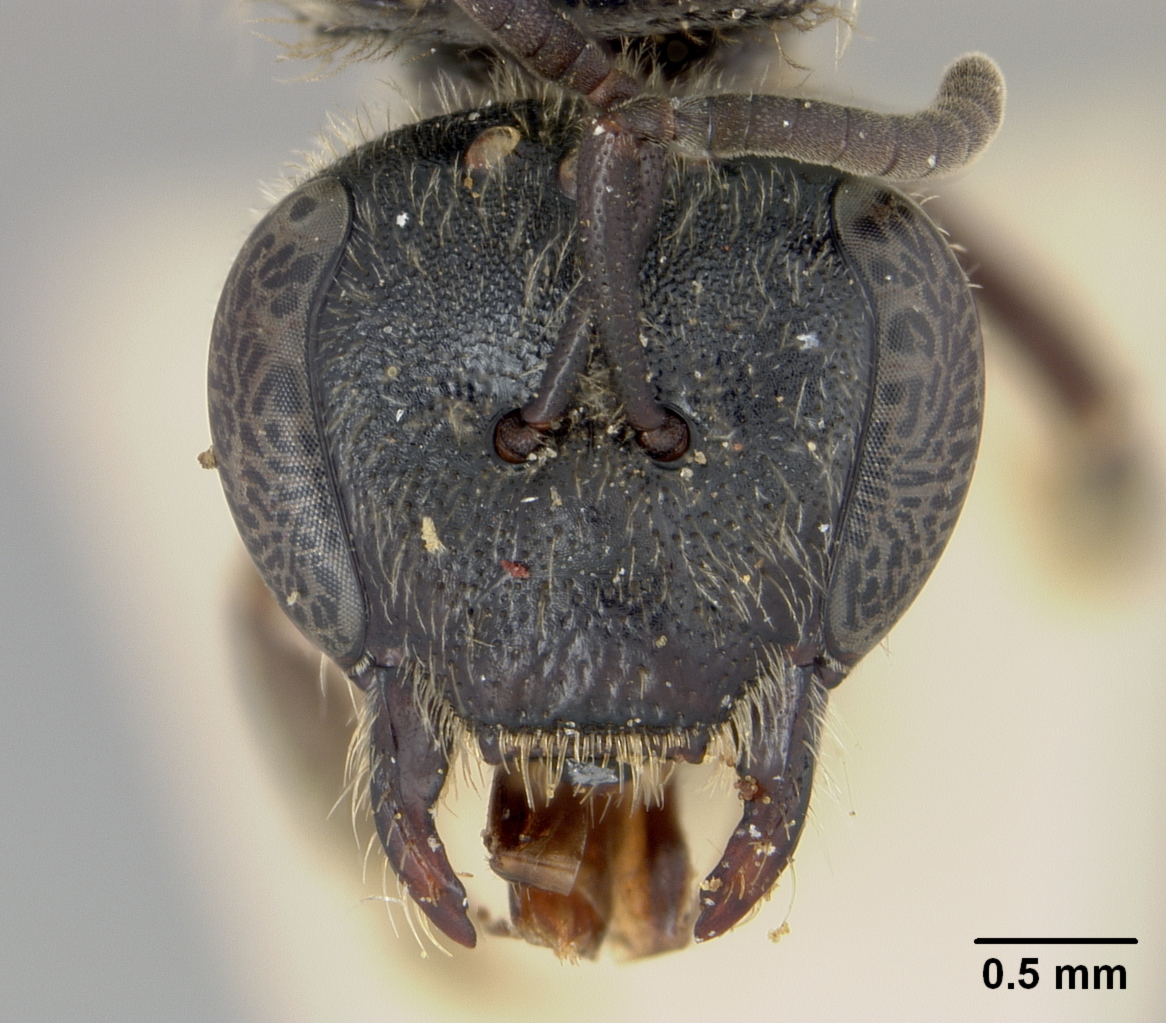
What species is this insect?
Halictus arcuatus
